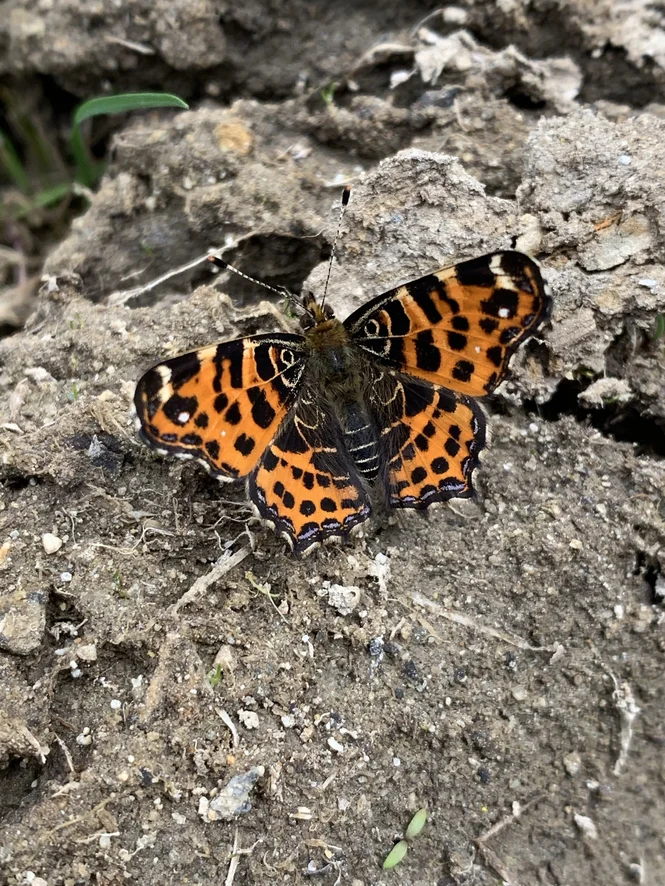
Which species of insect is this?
Araschnia levana
